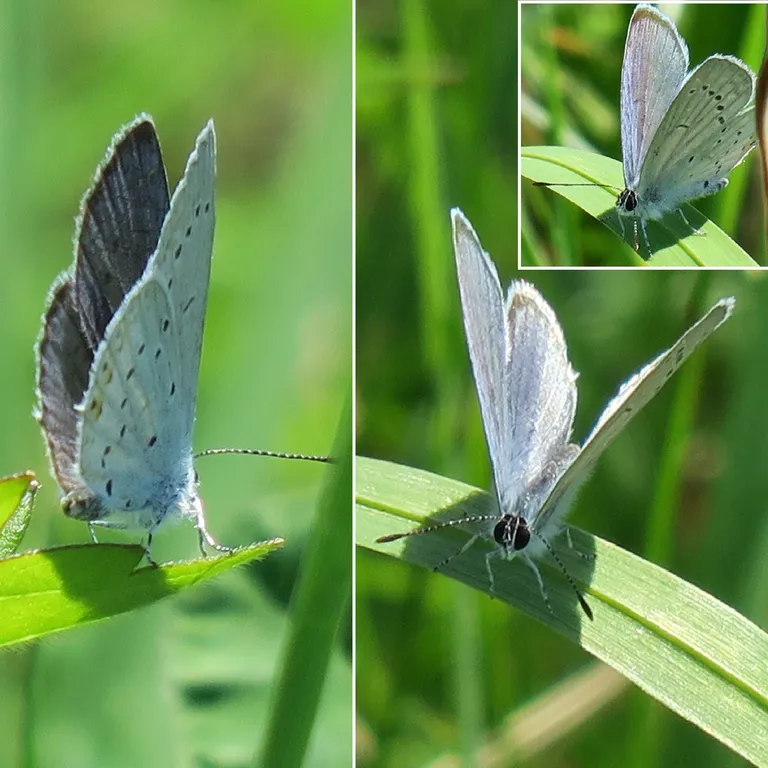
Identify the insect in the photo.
Cupido argiades (also Elkalyce argiades)
